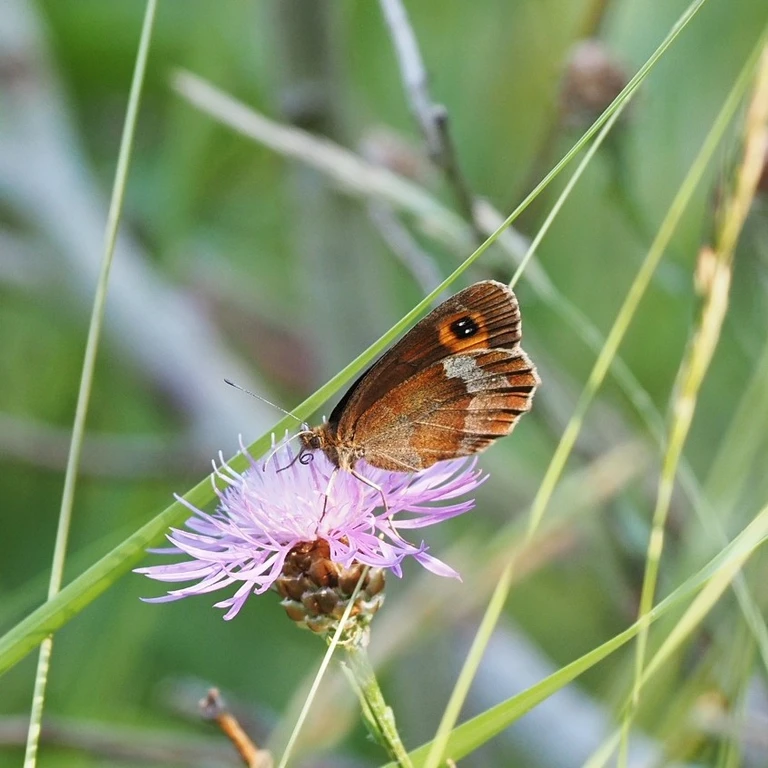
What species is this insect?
Erebia aethiops
